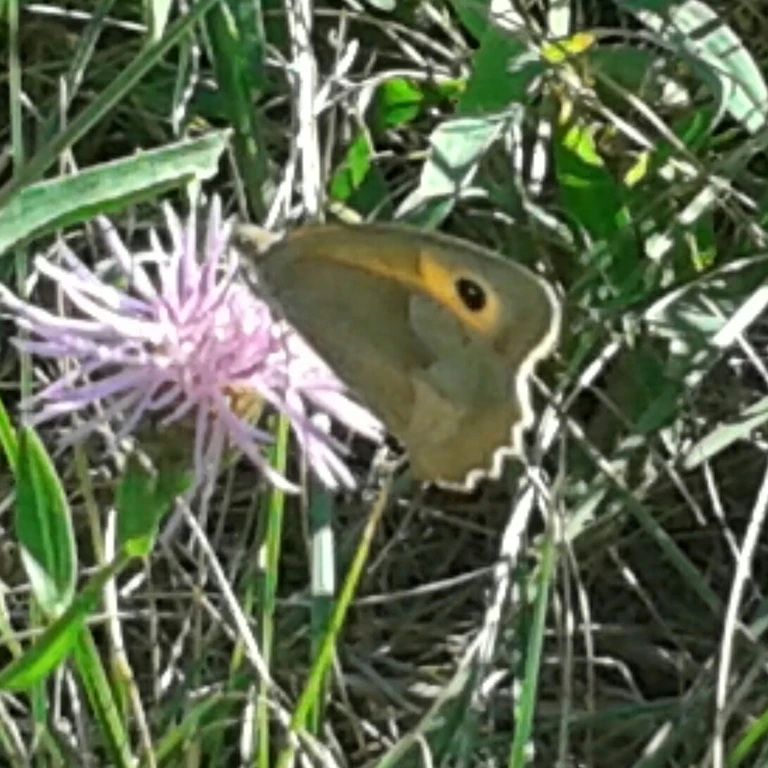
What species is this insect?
Maniola jurtina
